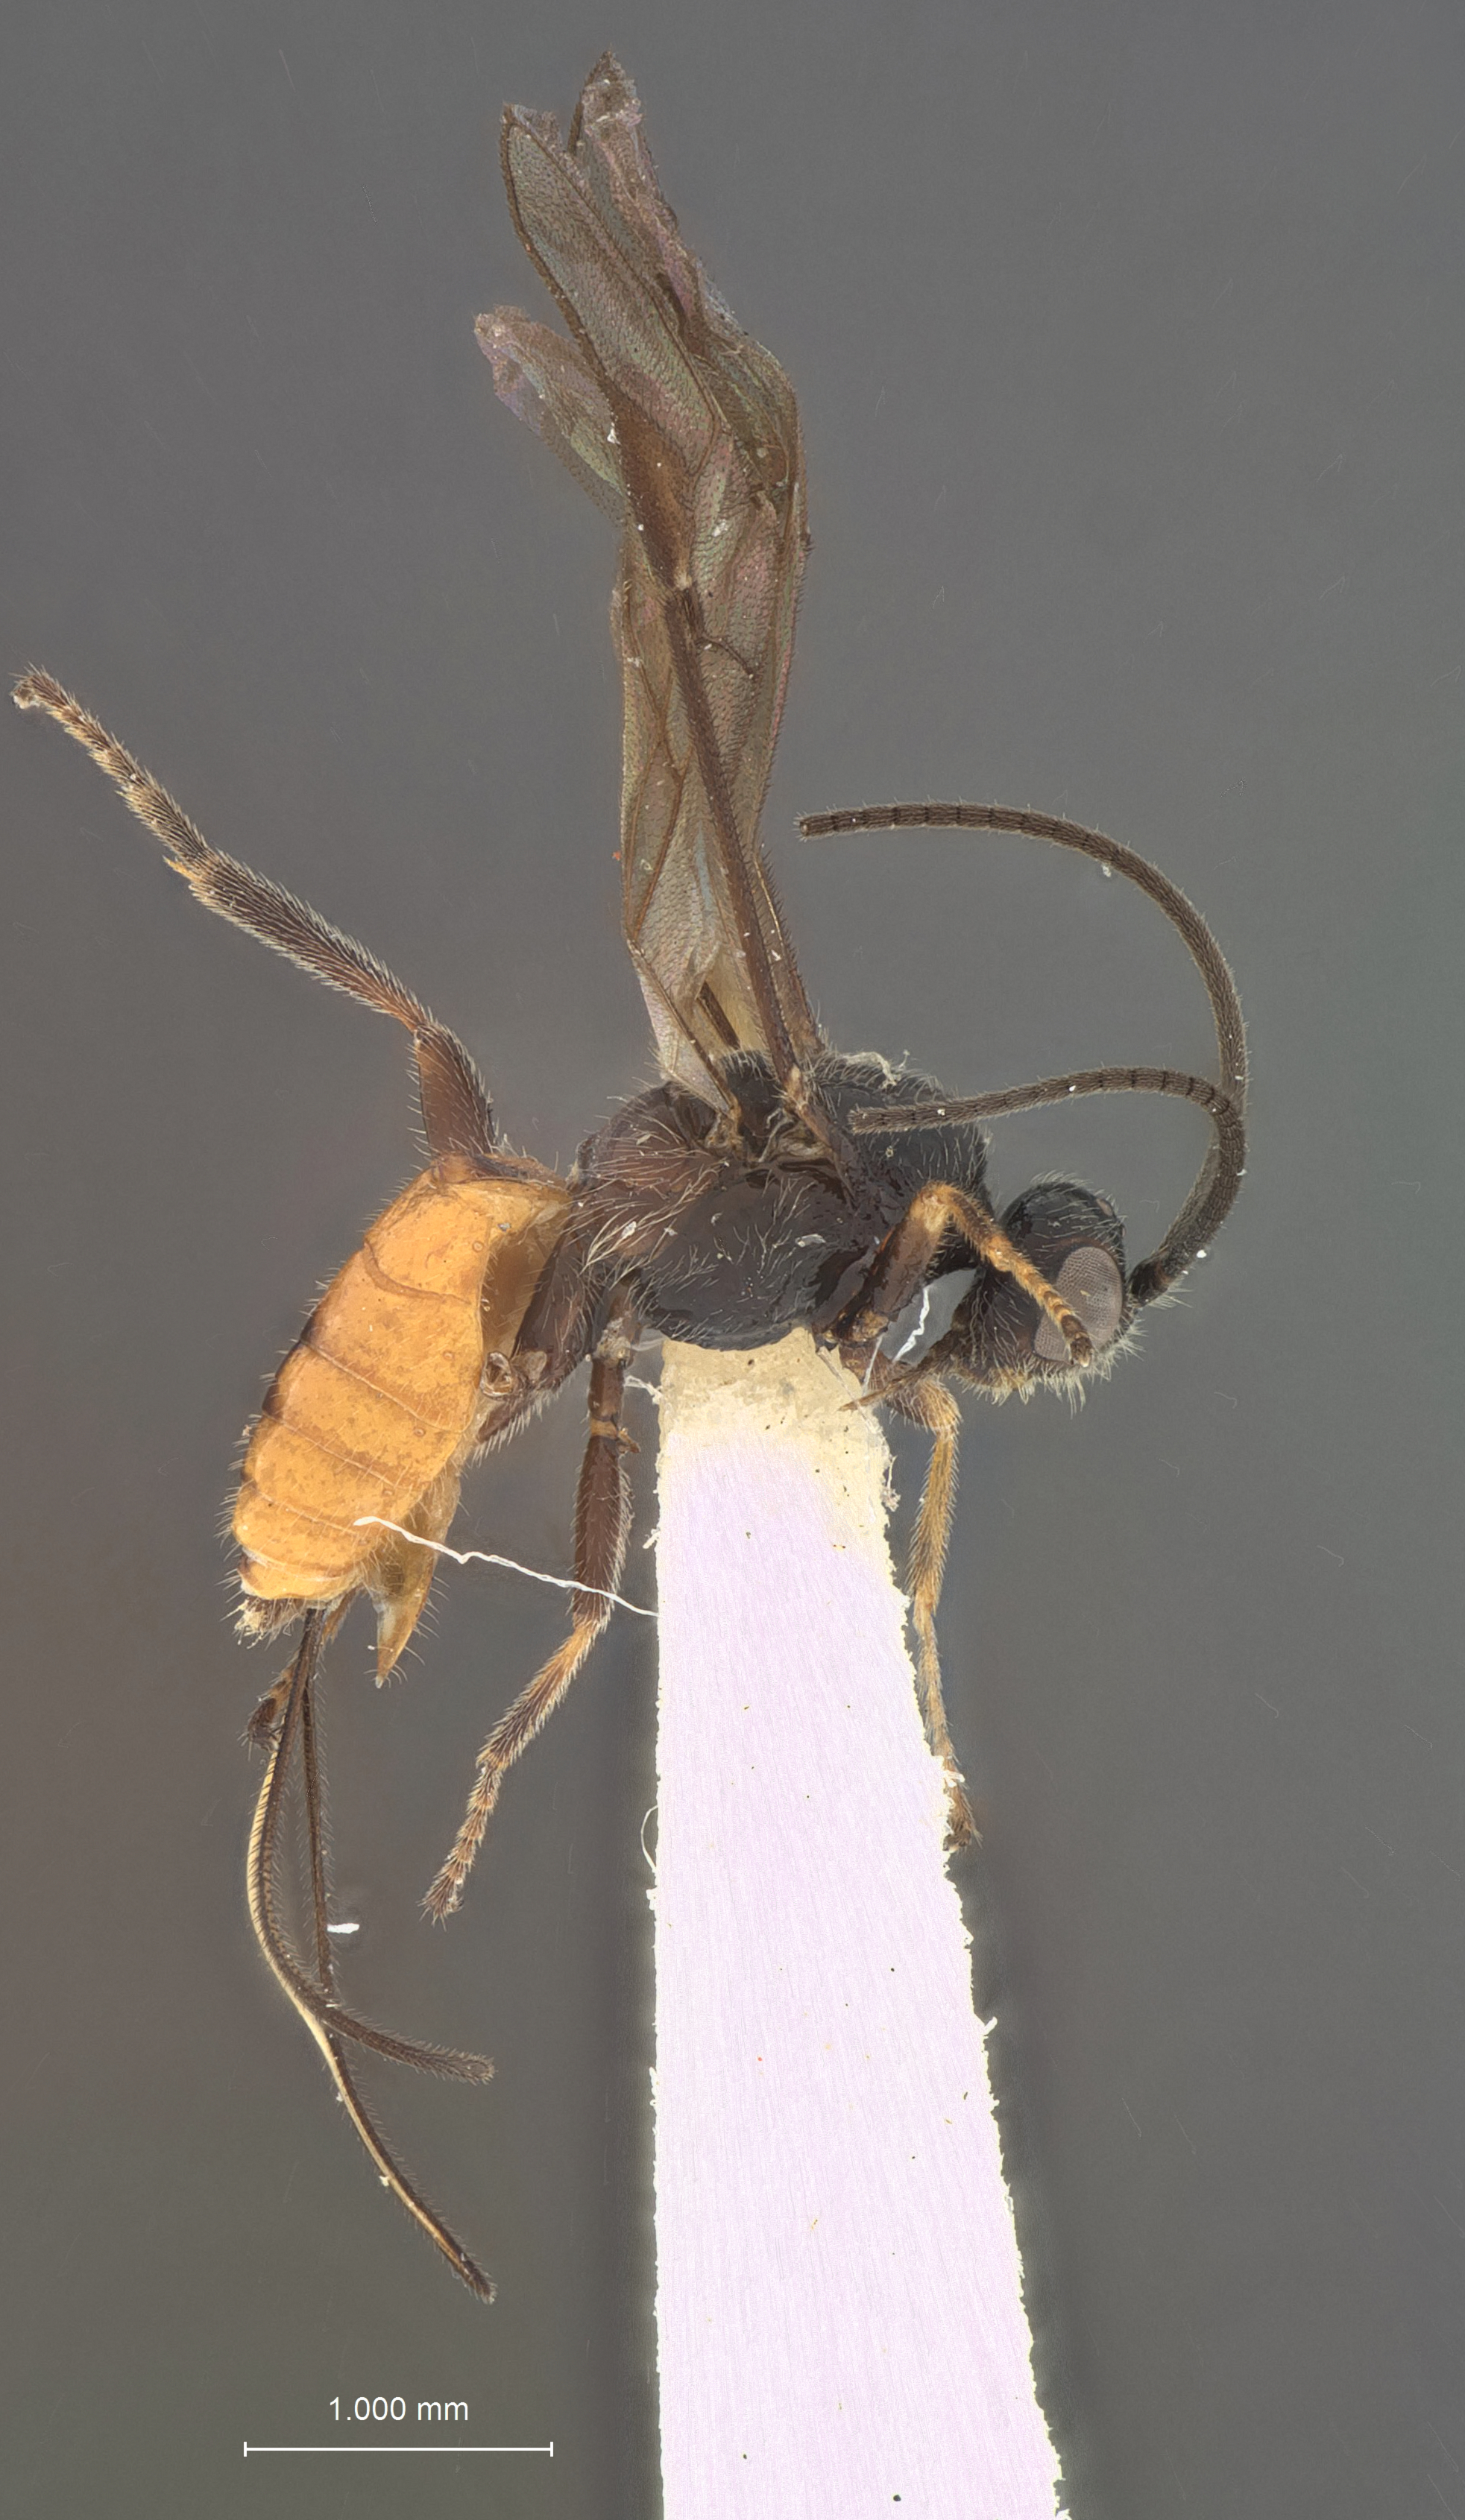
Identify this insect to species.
Microbracon rhyacioniae
